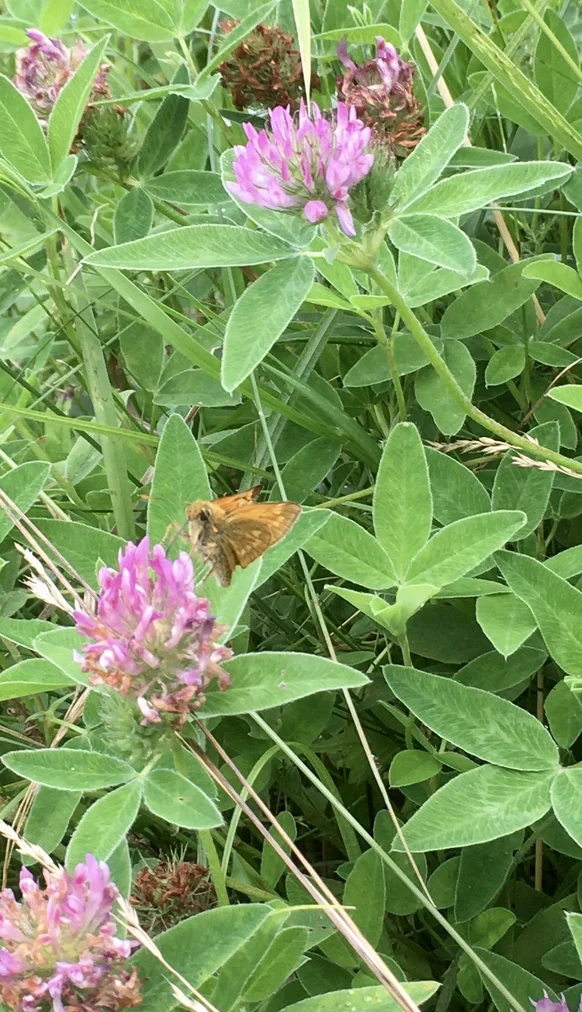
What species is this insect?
Ochlodes sylvanus (also Ochlodes venata)
